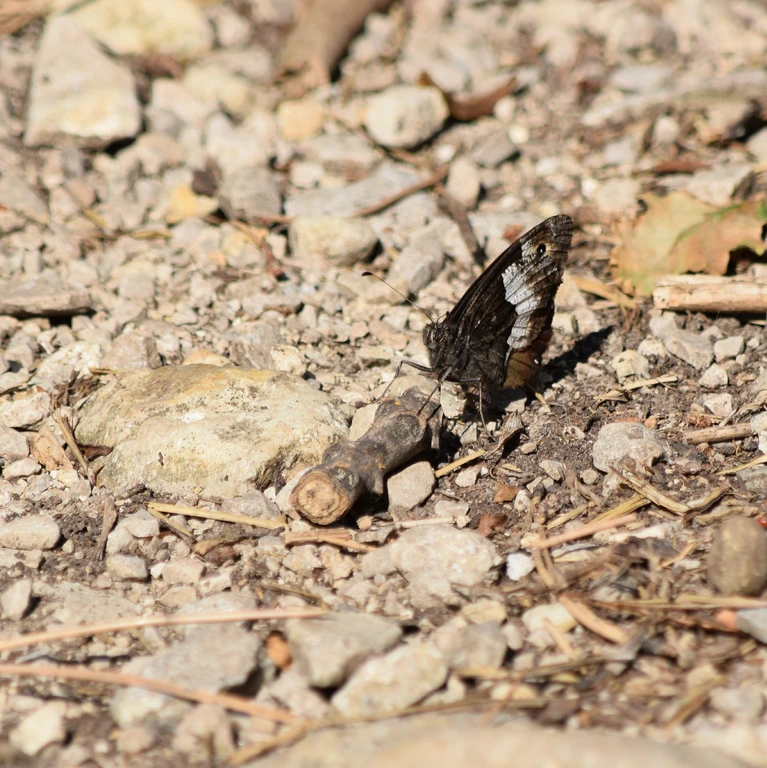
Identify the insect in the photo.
Hipparchia alcyone
